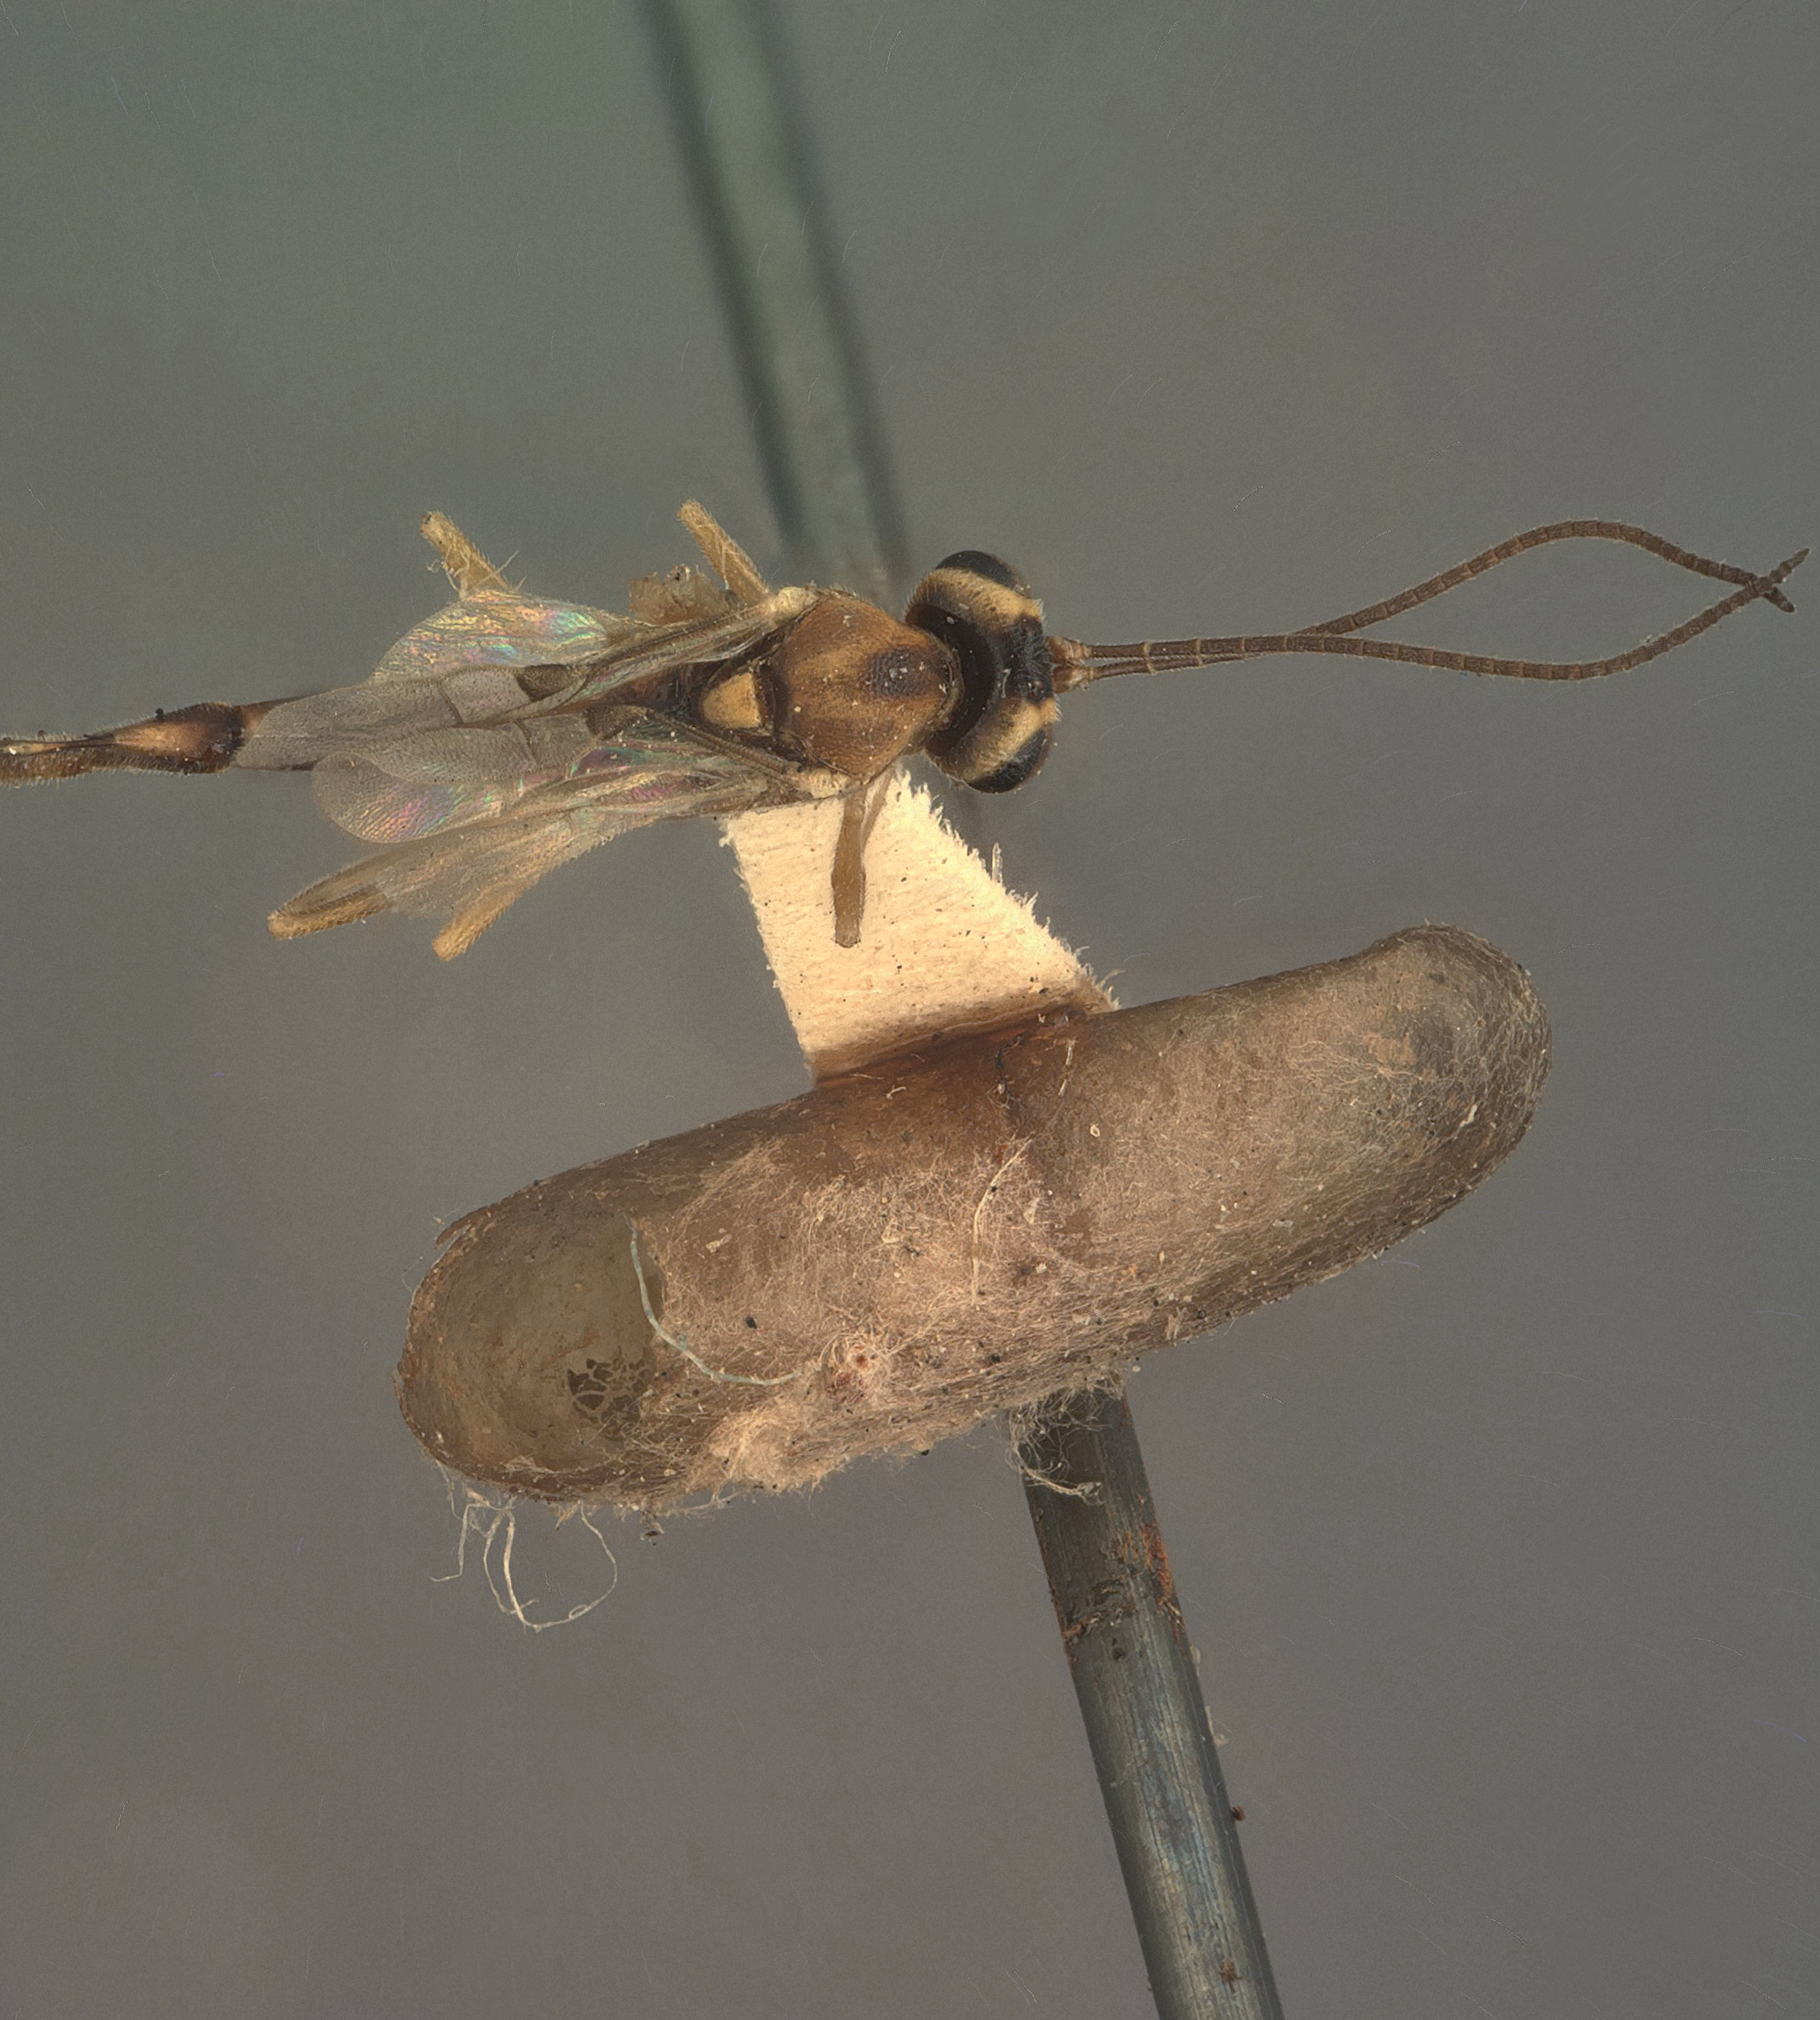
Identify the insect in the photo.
Cremastus platynotae
